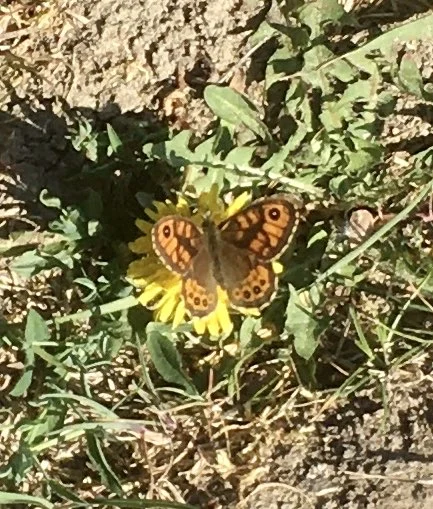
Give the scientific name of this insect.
Lasiommata megera (also Pararge megera)
